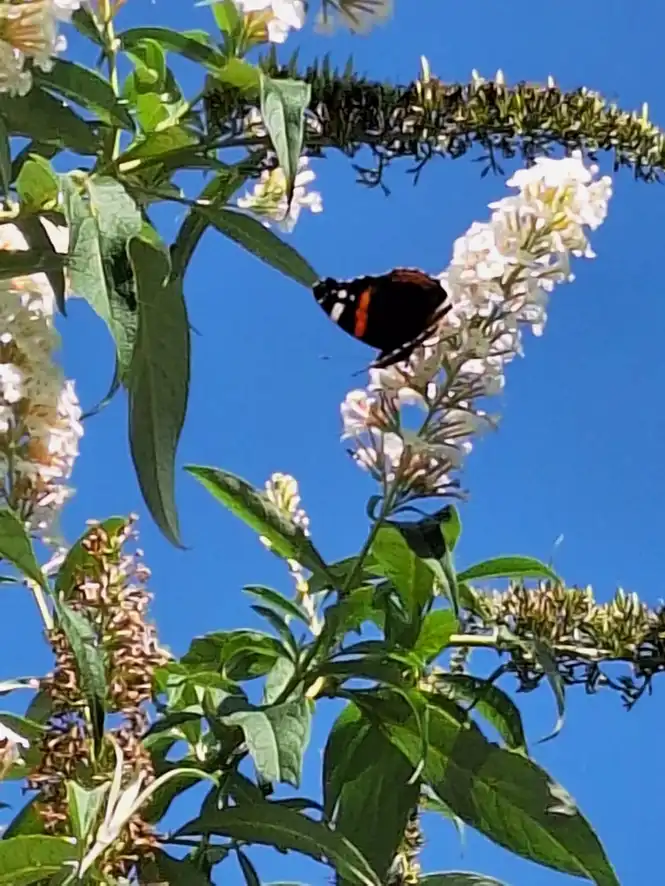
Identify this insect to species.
Vanessa atalanta
